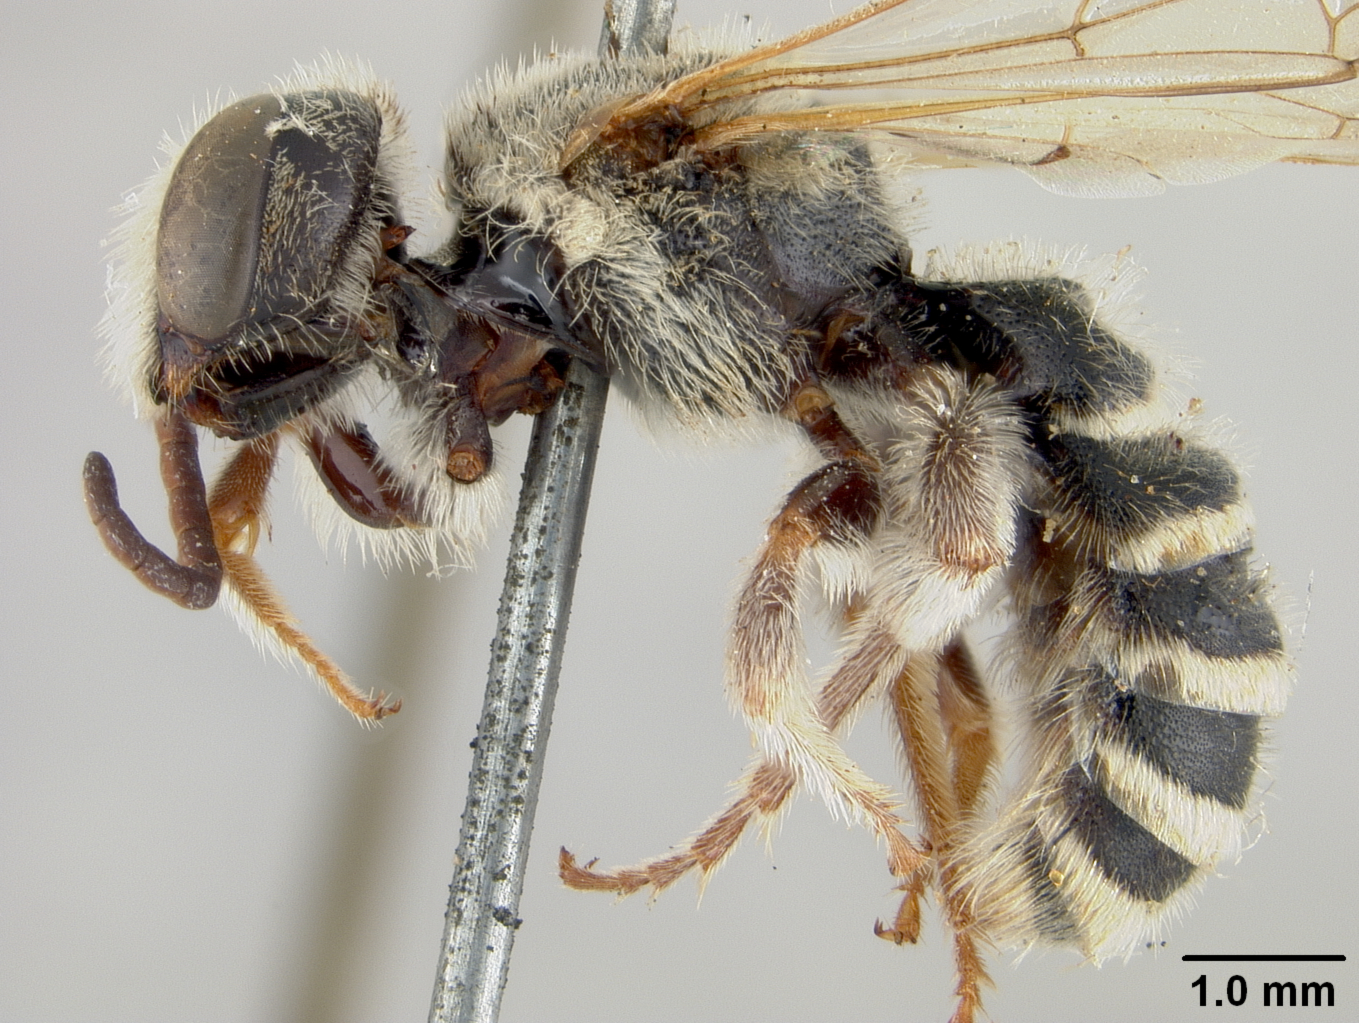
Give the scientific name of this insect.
Nomia arizonensis
